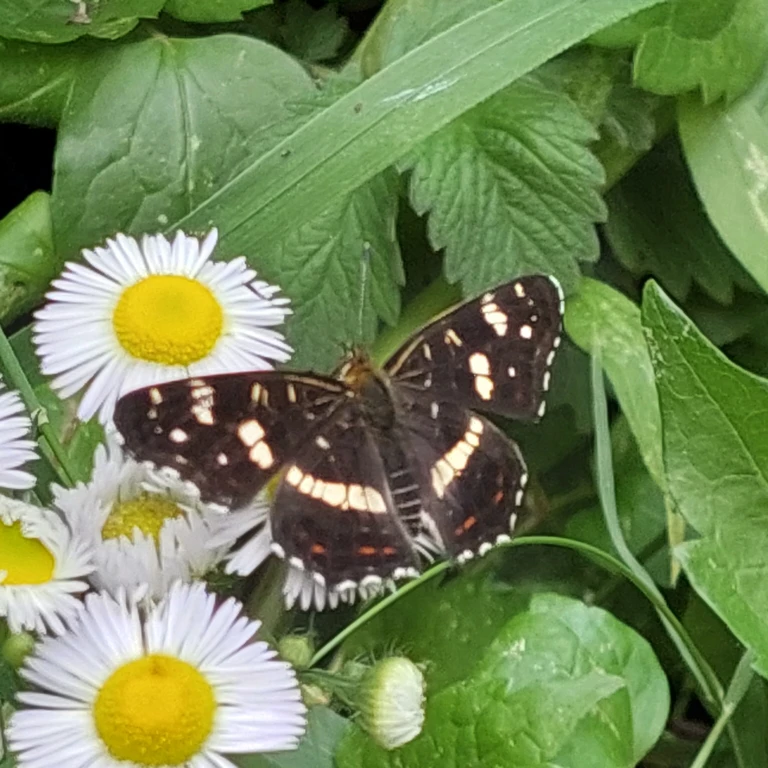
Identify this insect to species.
Araschnia levana
